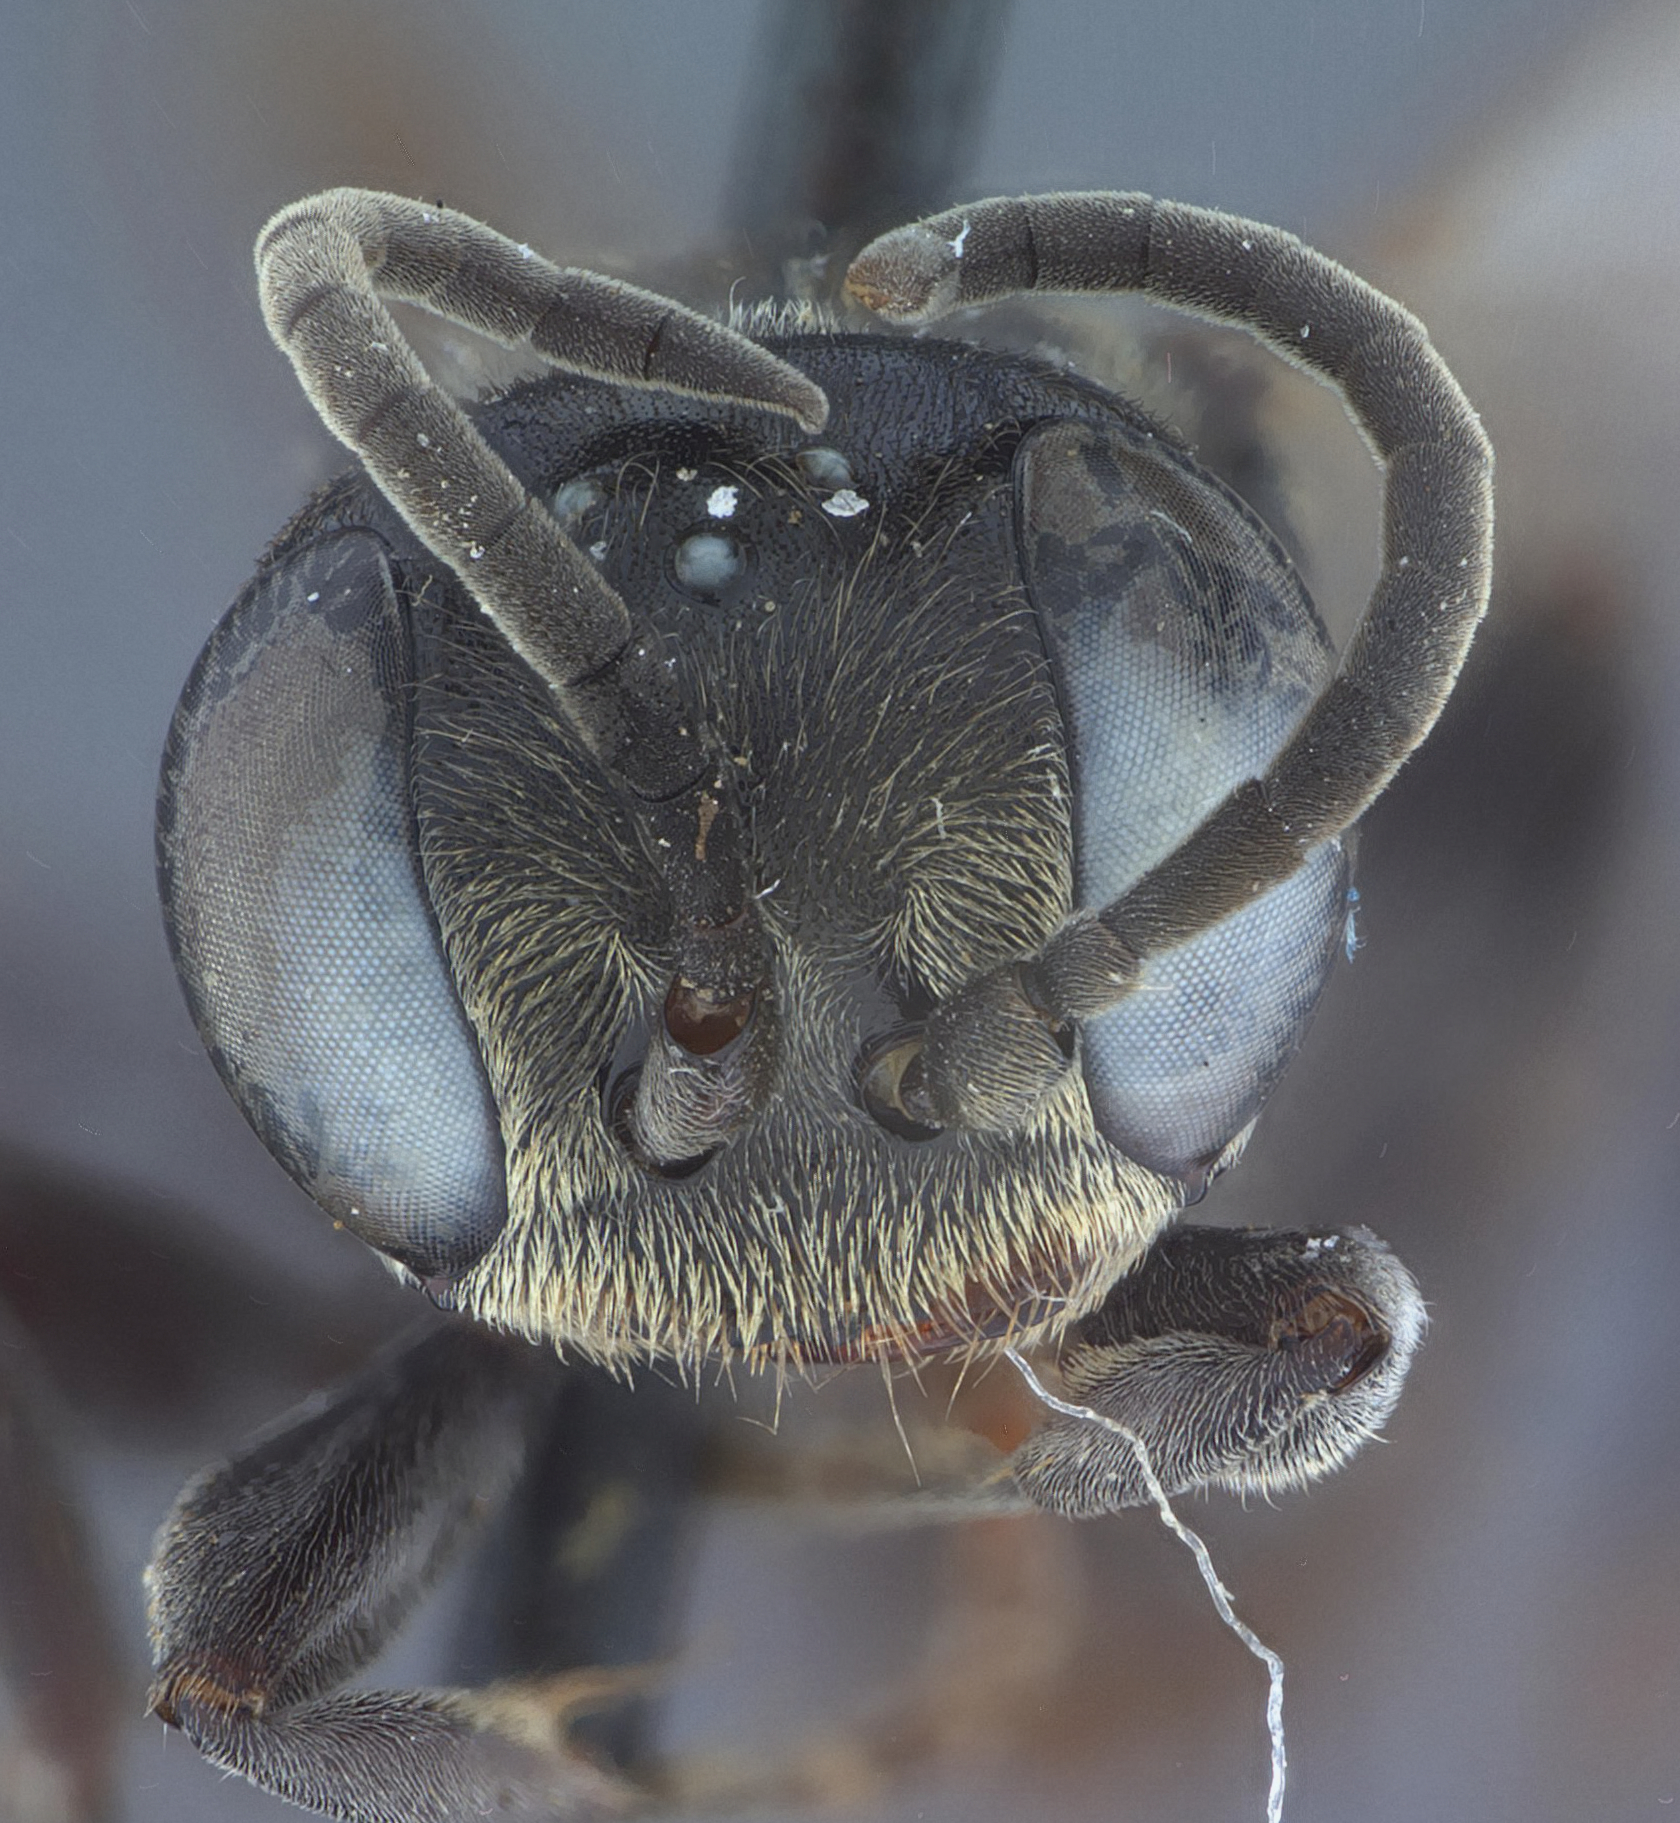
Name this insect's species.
Lyroda cockerelli
